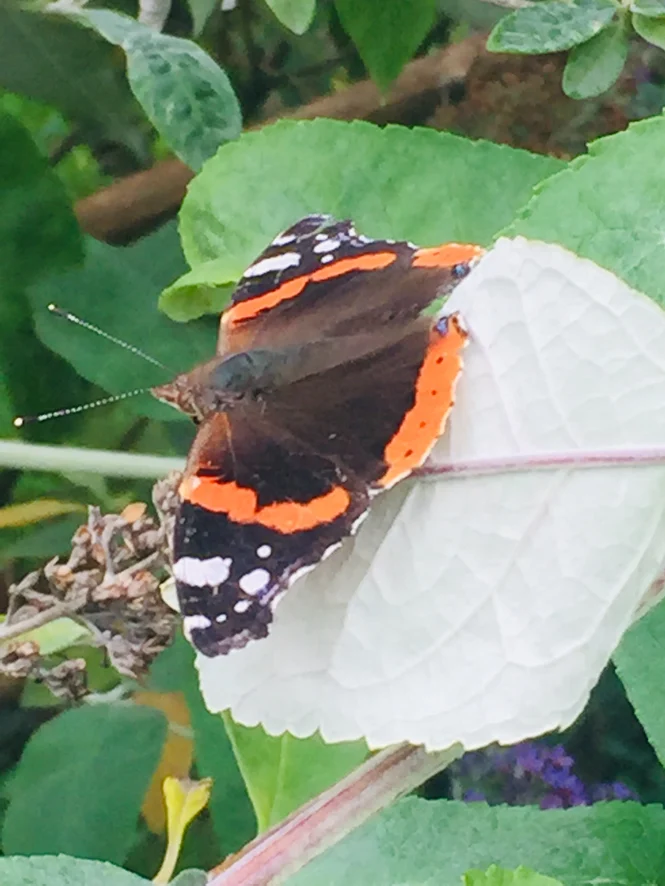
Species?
Vanessa atalanta
